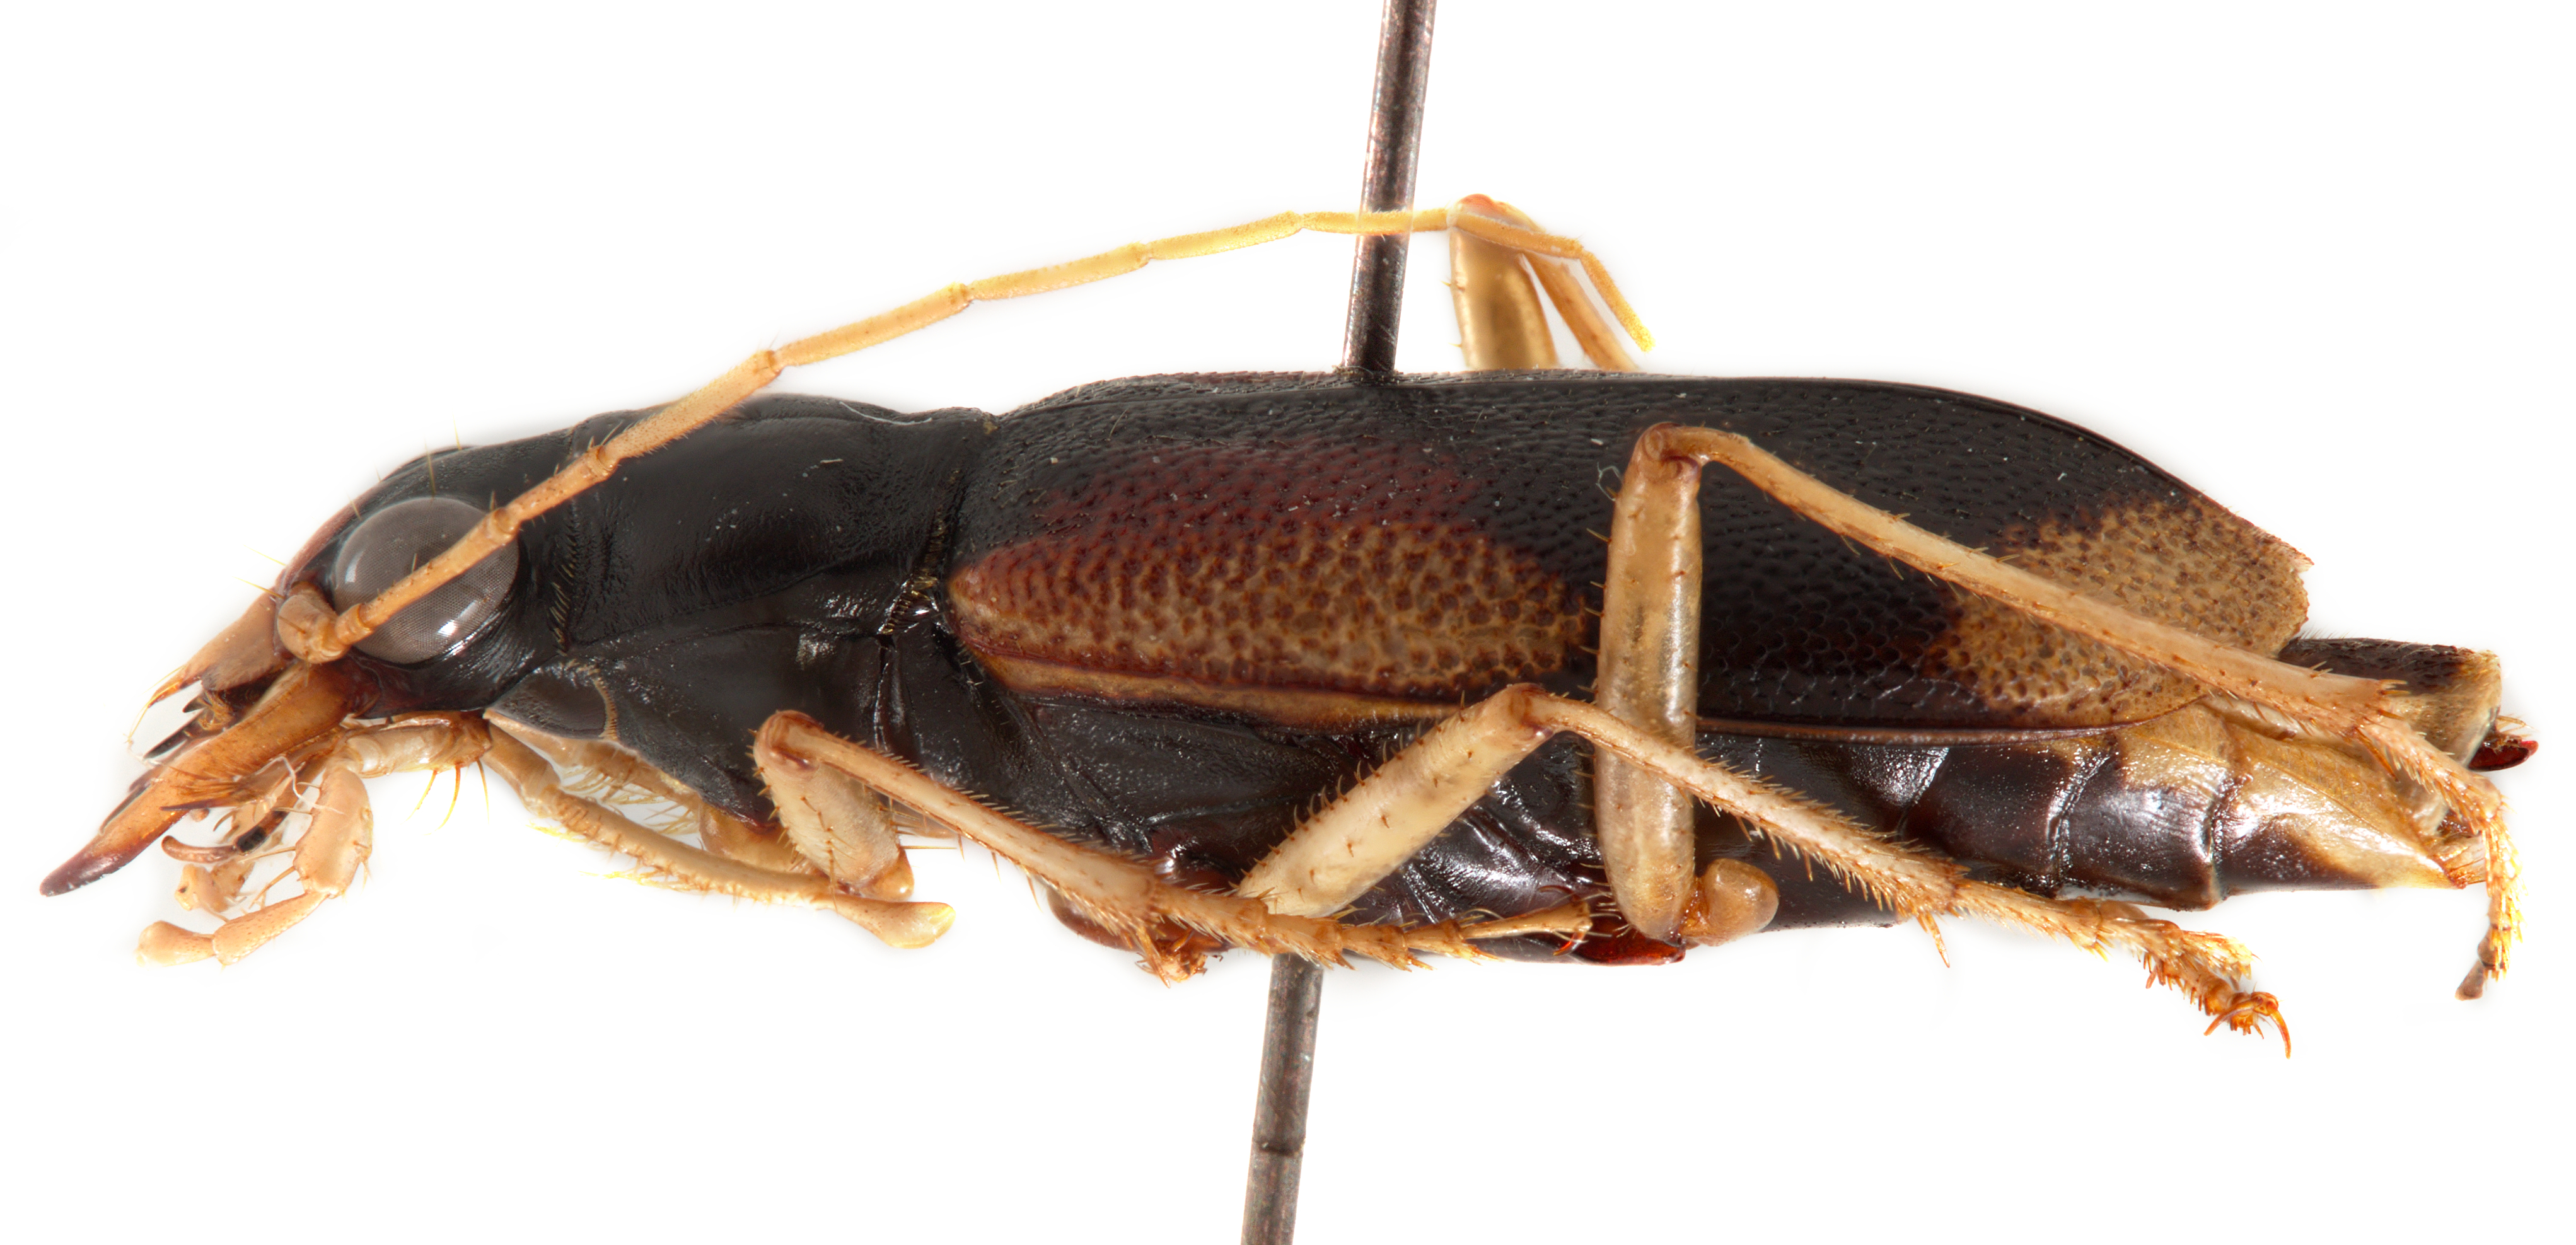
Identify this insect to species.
Metriocheila nigricollis
